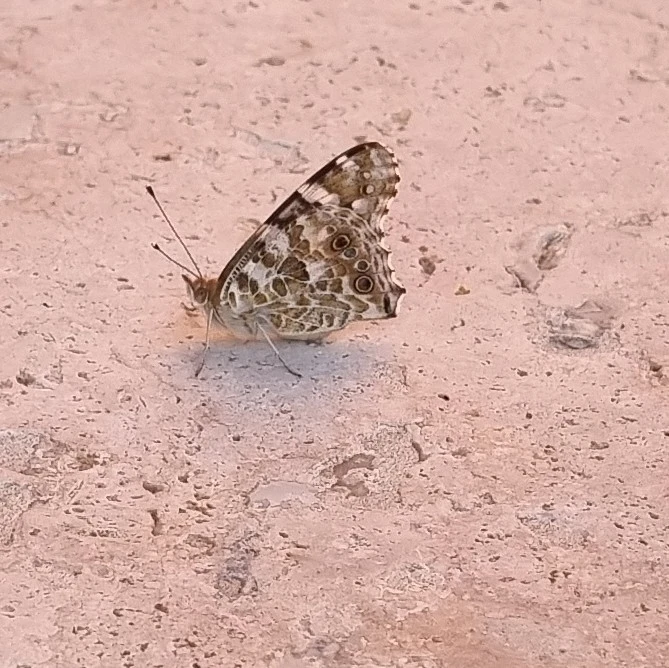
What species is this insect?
Vanessa cardui
